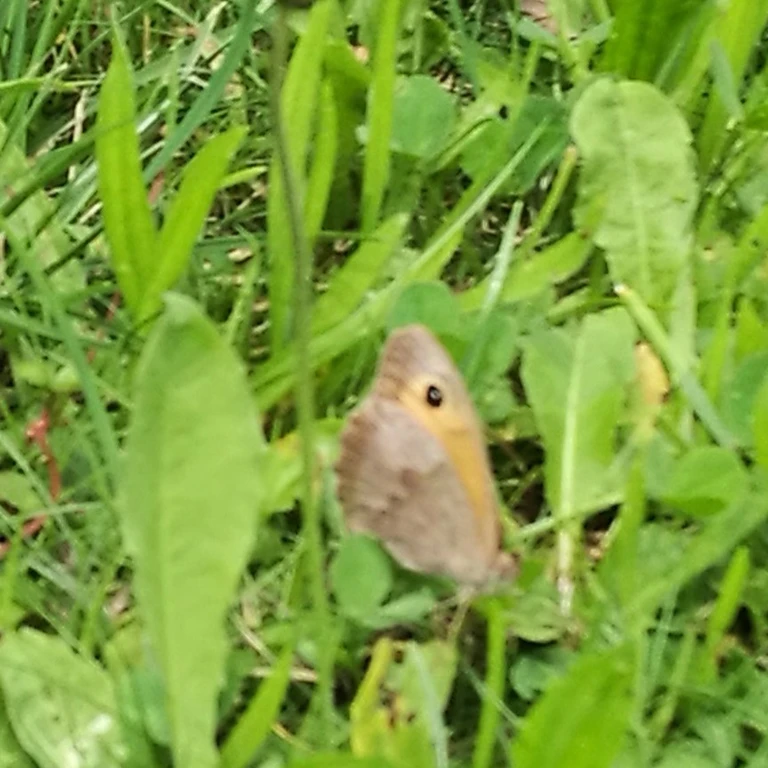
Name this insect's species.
Maniola jurtina
